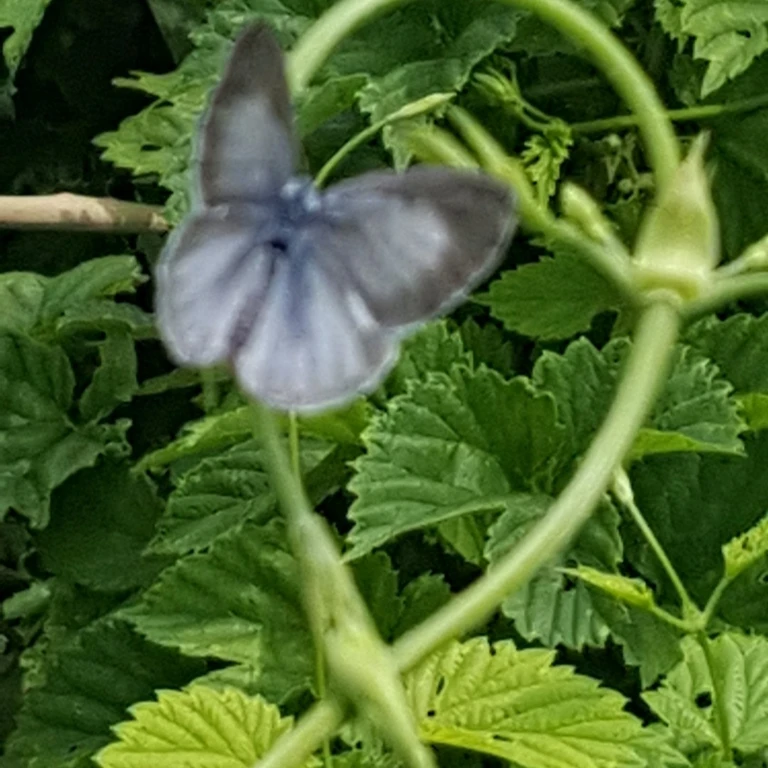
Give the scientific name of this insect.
Celastrina argiolus
